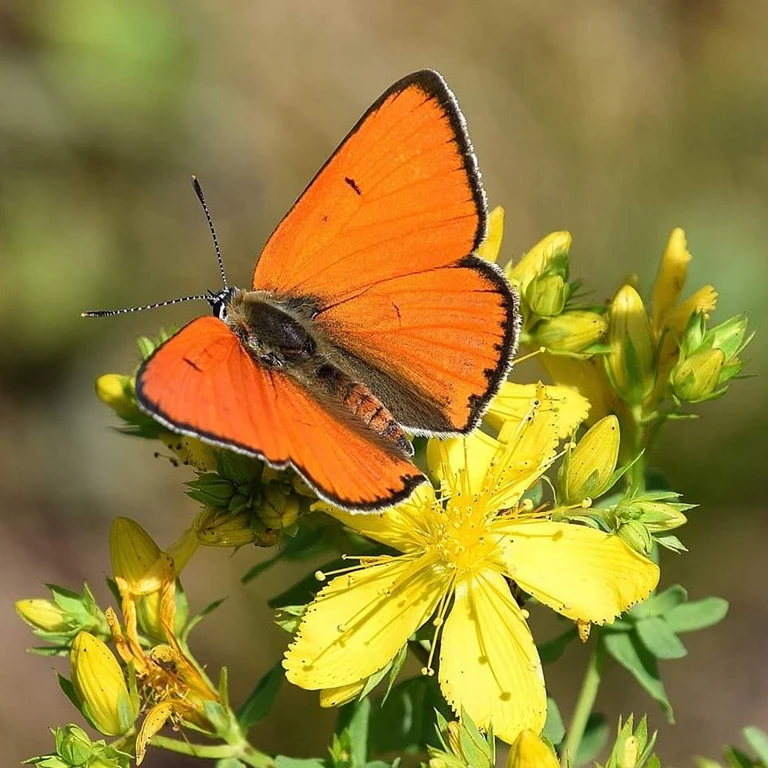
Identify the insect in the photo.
Lycaena dispar
